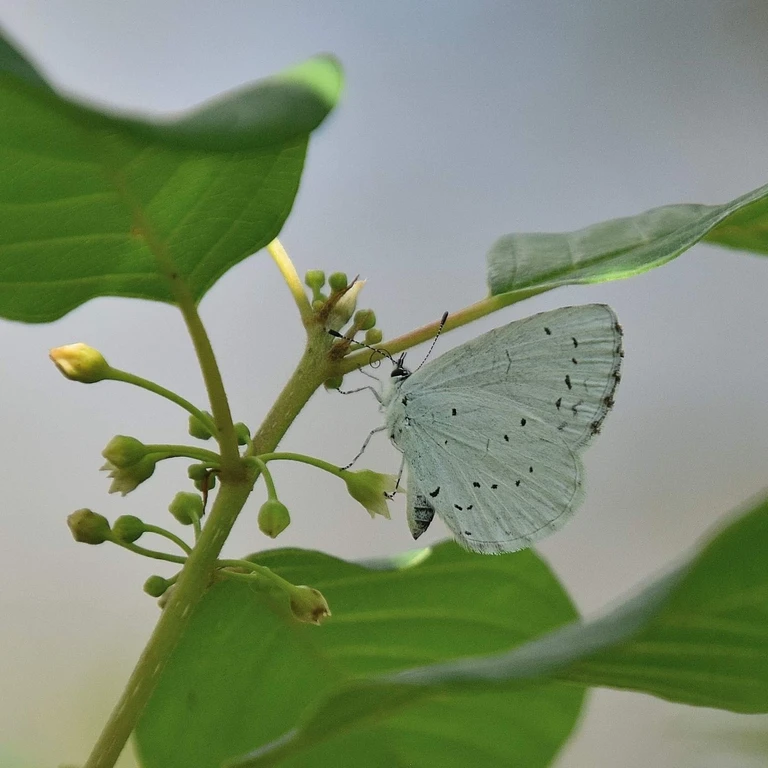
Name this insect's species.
Celastrina argiolus
